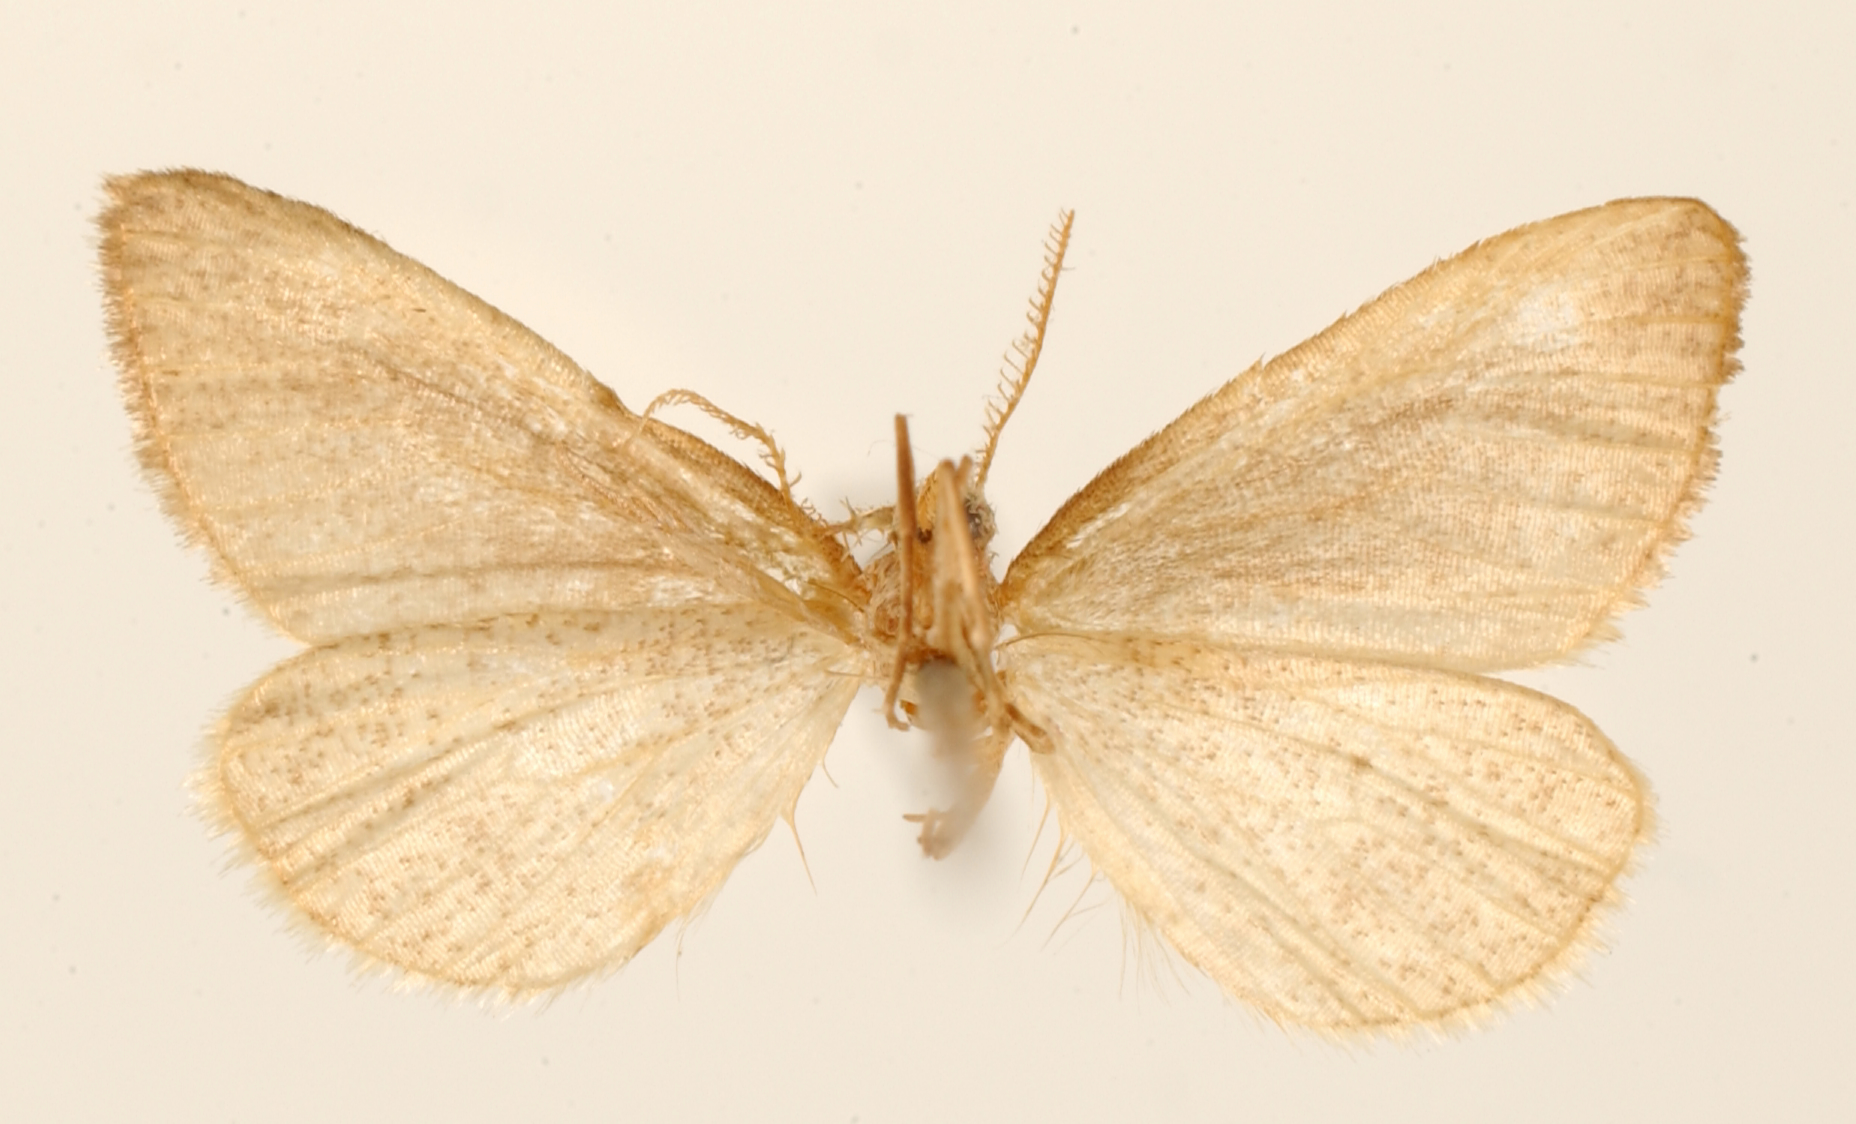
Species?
Neotaxia plana
